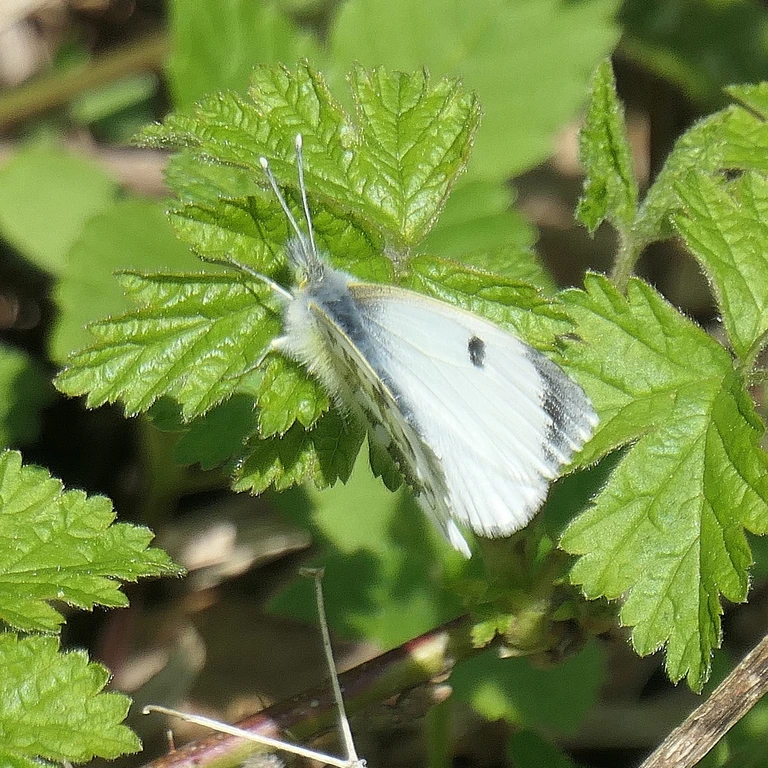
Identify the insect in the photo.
Anthocharis cardamines
